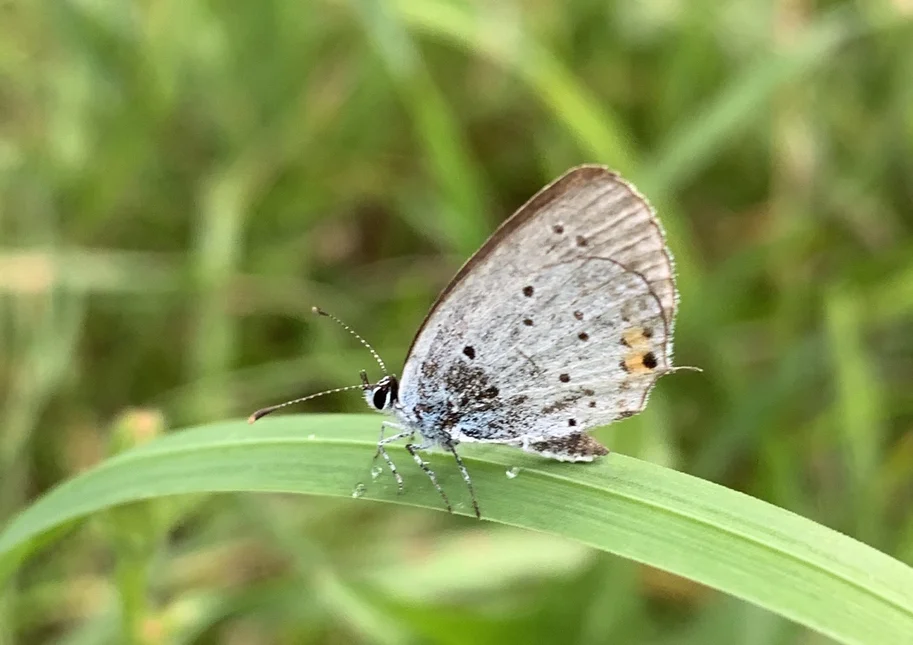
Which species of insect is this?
Cupido argiades (also Elkalyce argiades)
